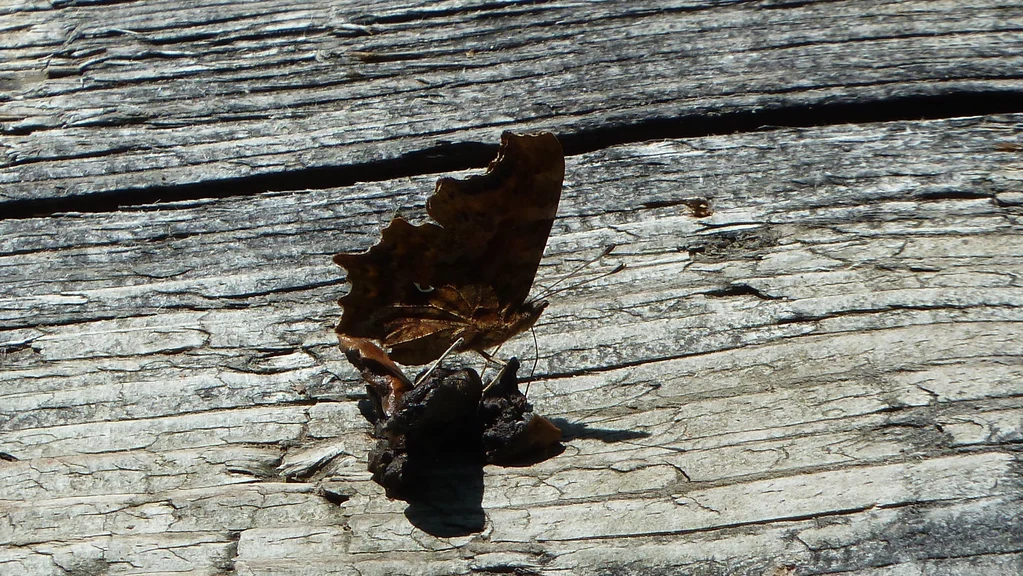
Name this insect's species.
Polygonia c-album
